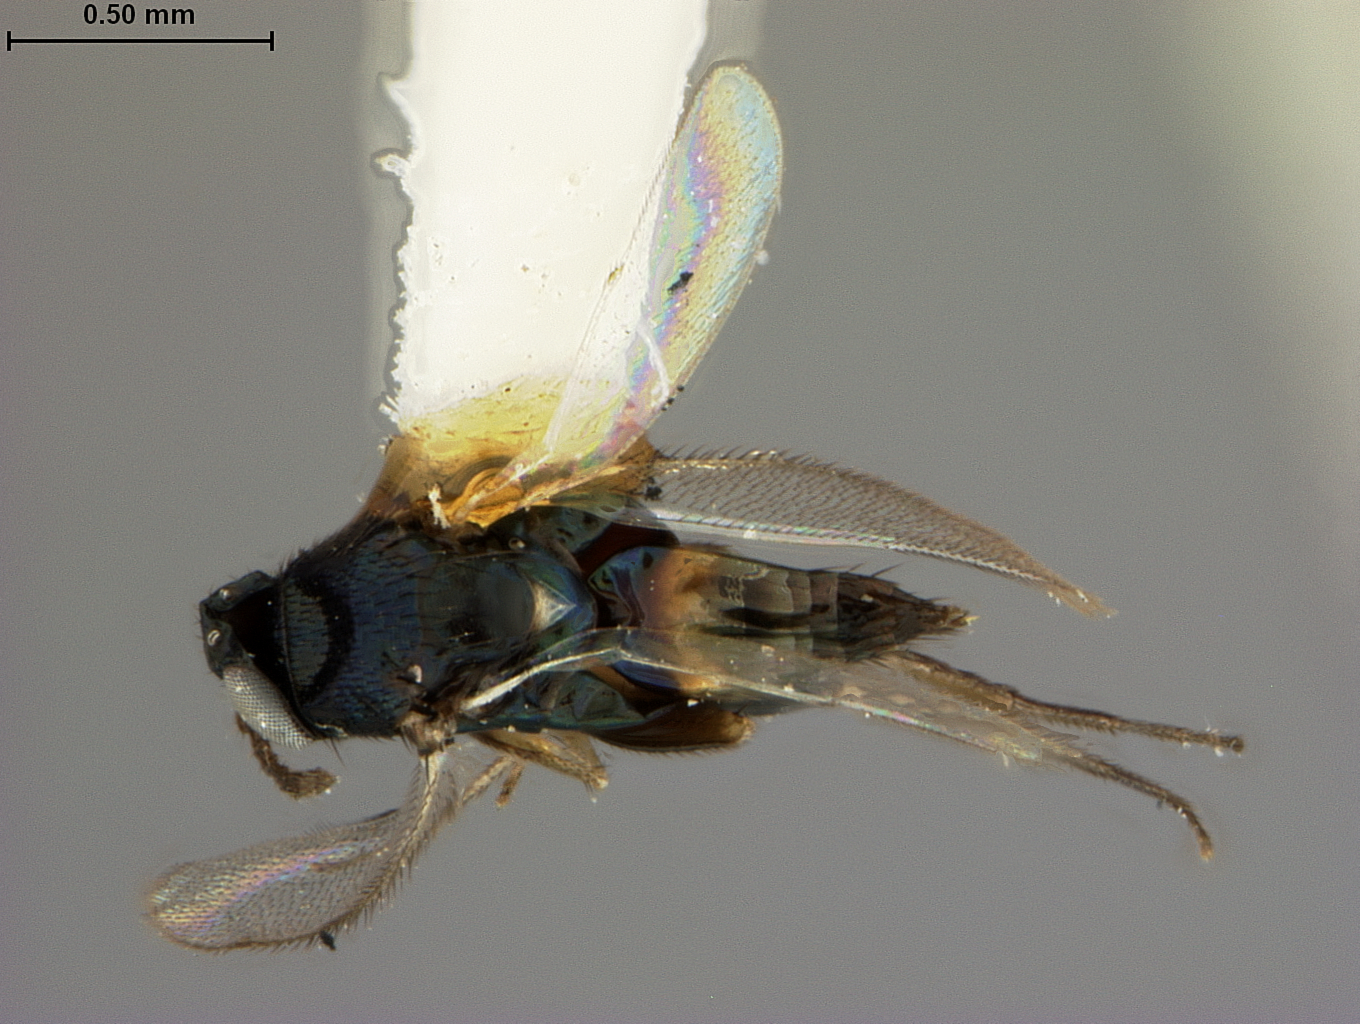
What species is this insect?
Elasmus philippinensis
